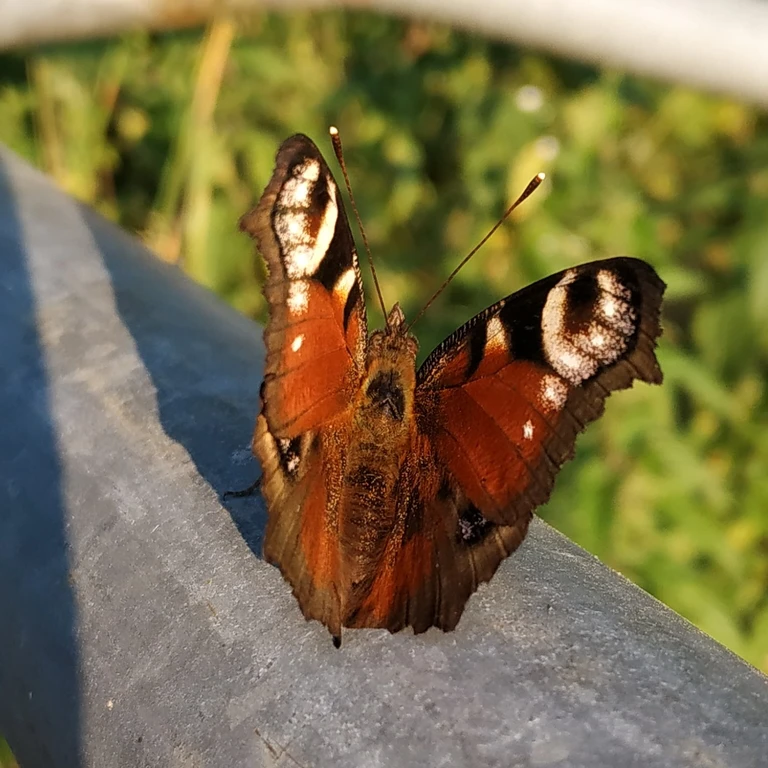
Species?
Aglais io
